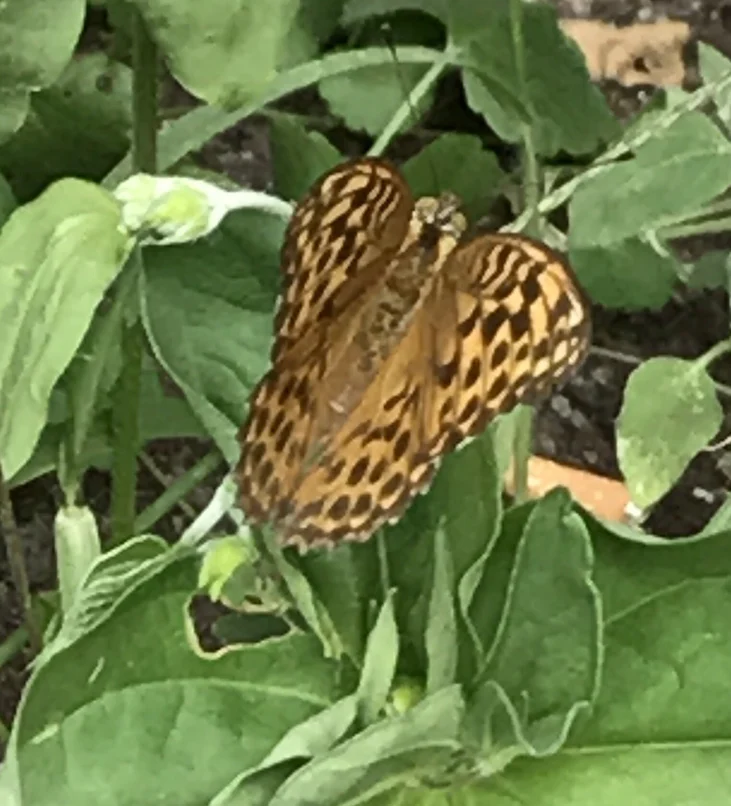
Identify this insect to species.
Argynnis paphia
